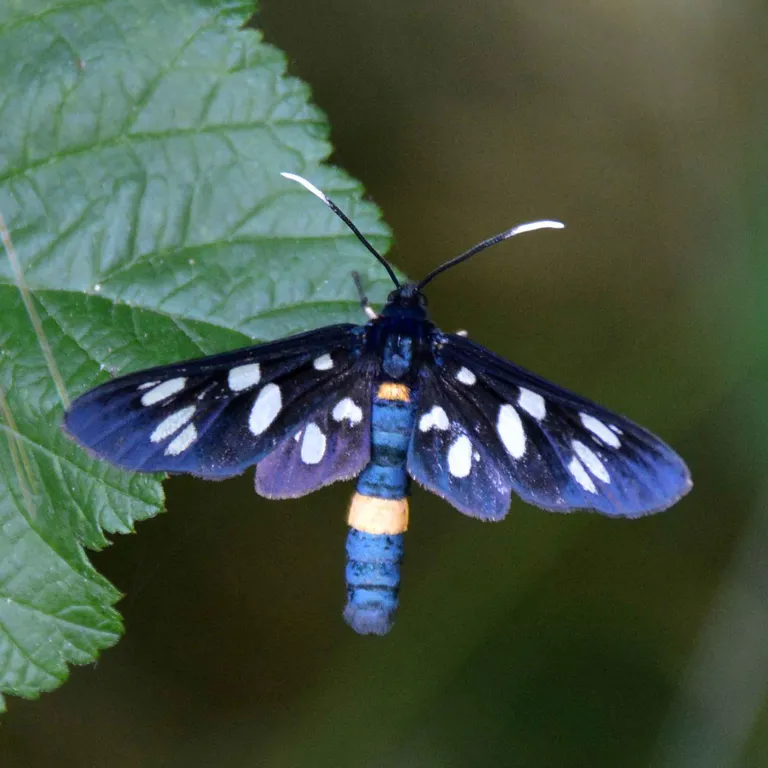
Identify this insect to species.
Amata phegea
